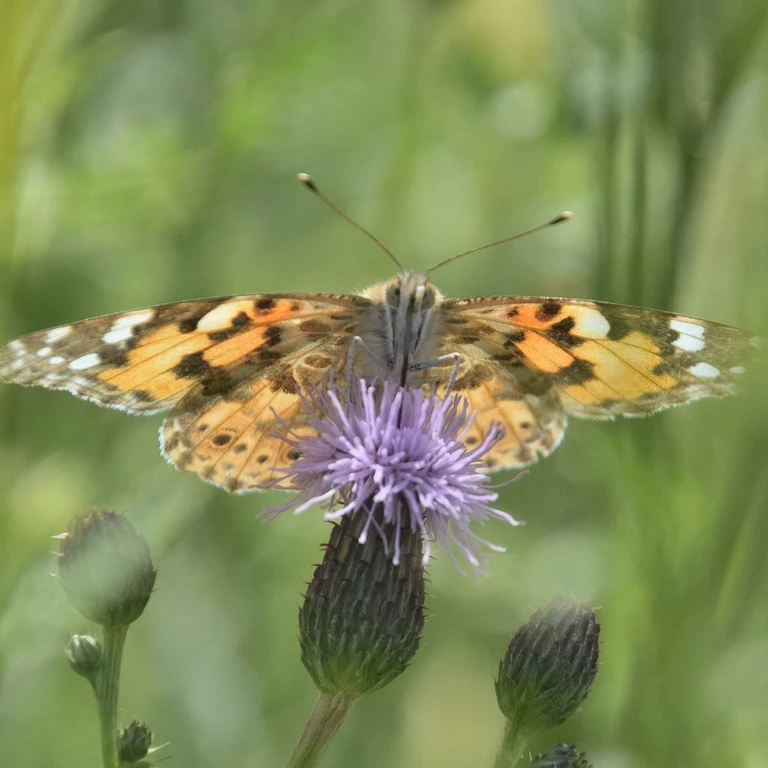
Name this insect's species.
Vanessa cardui
